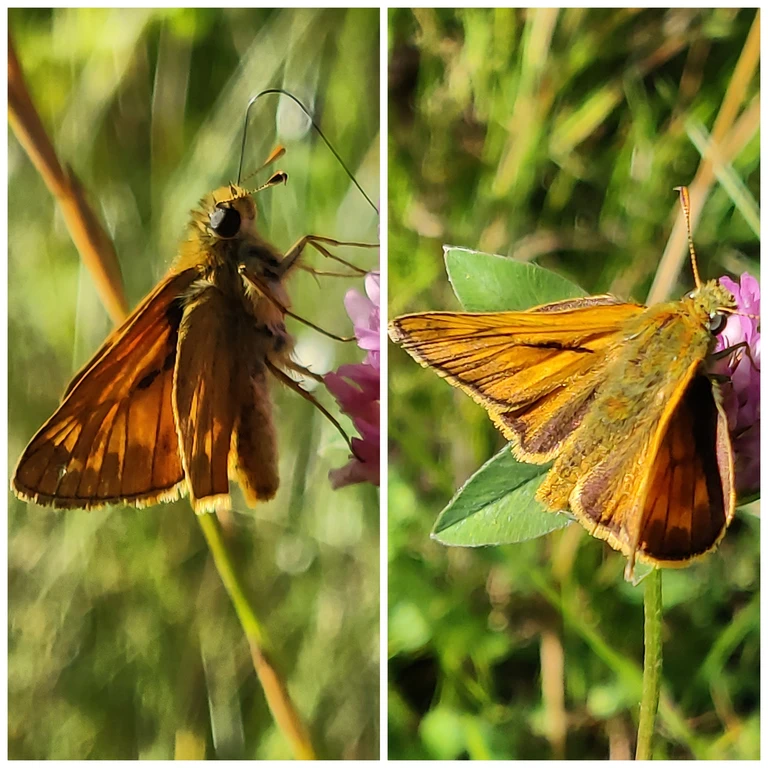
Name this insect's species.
Ochlodes sylvanus (also Ochlodes venata)
